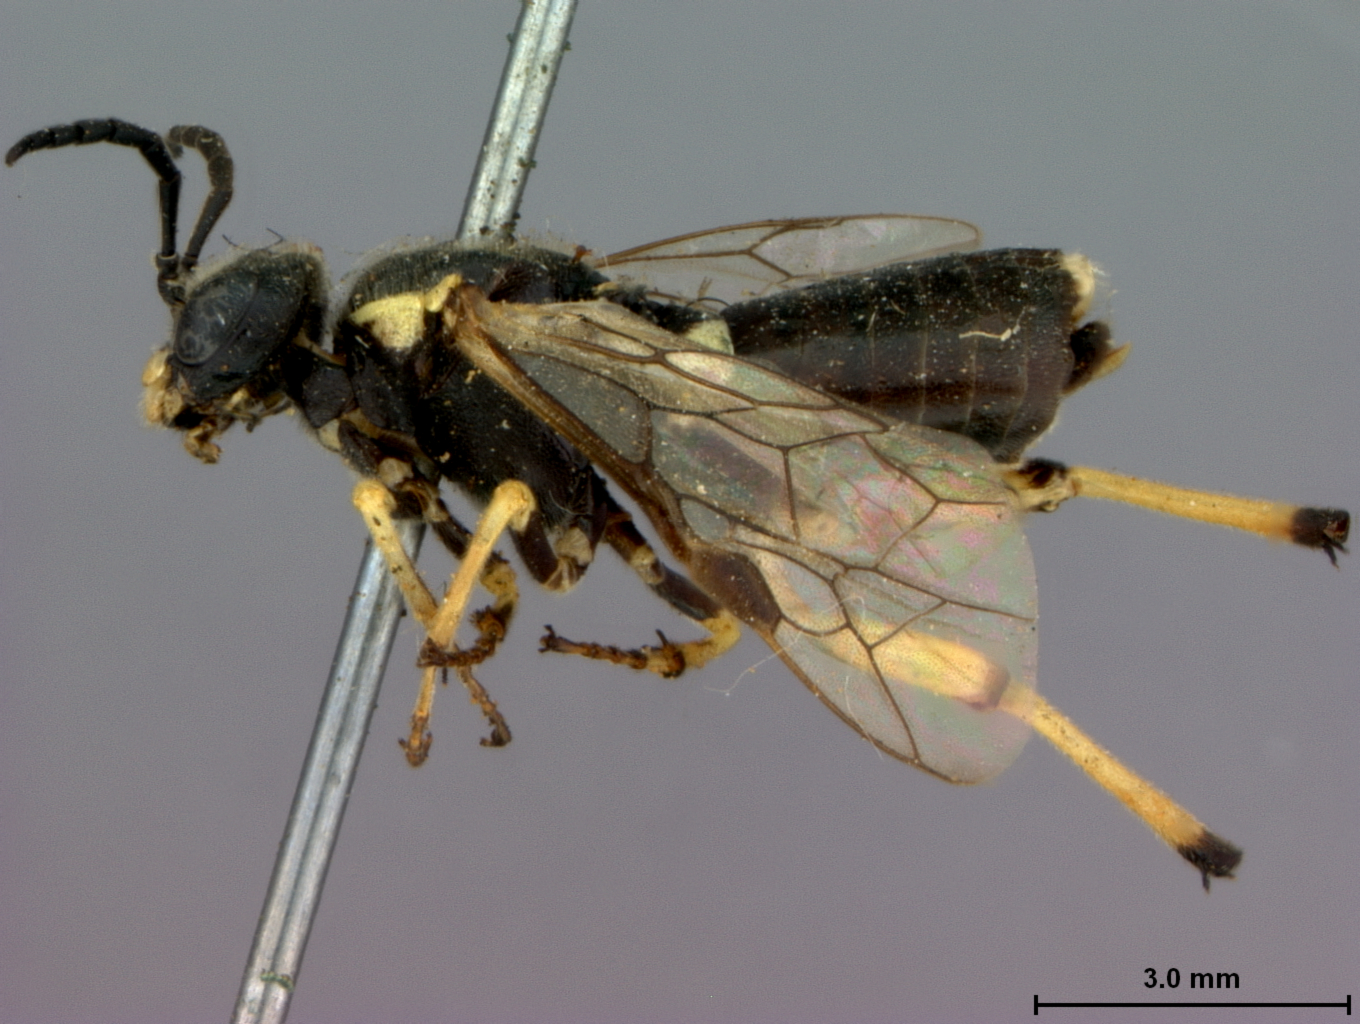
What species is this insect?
Acorduleceridea compressicornis
